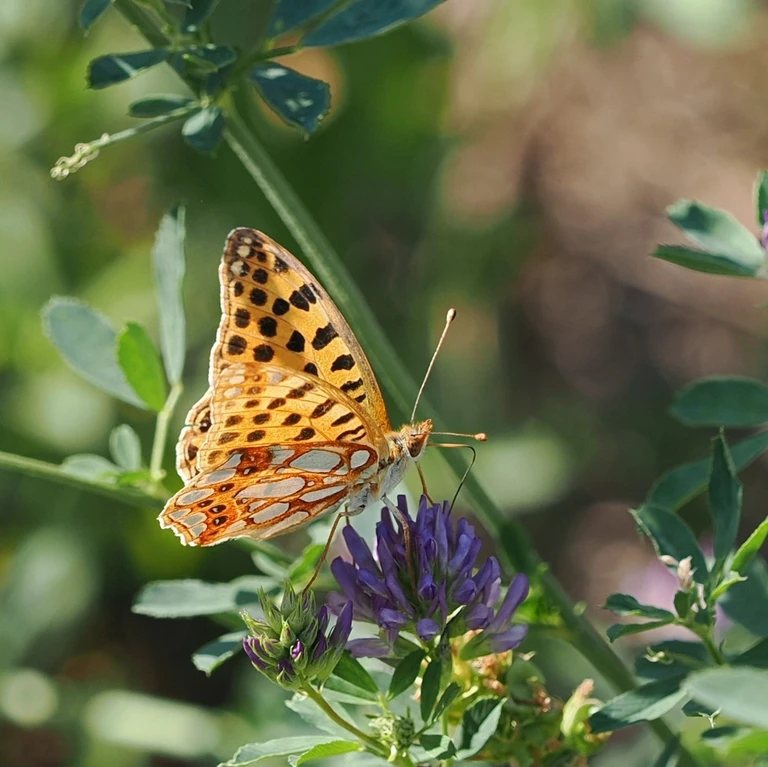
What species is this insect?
Issoria lathonia
